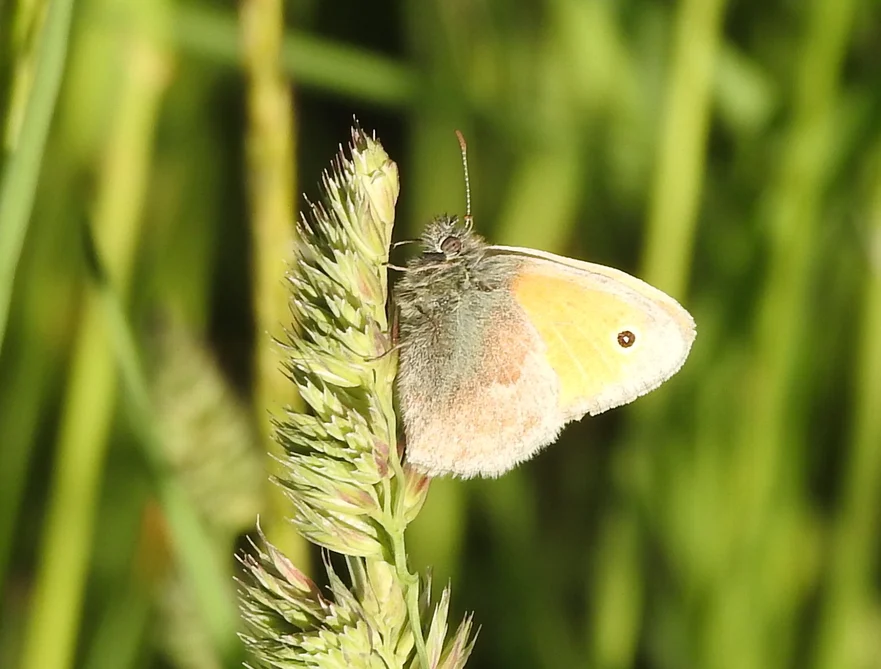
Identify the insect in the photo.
Coenonympha pamphilus
